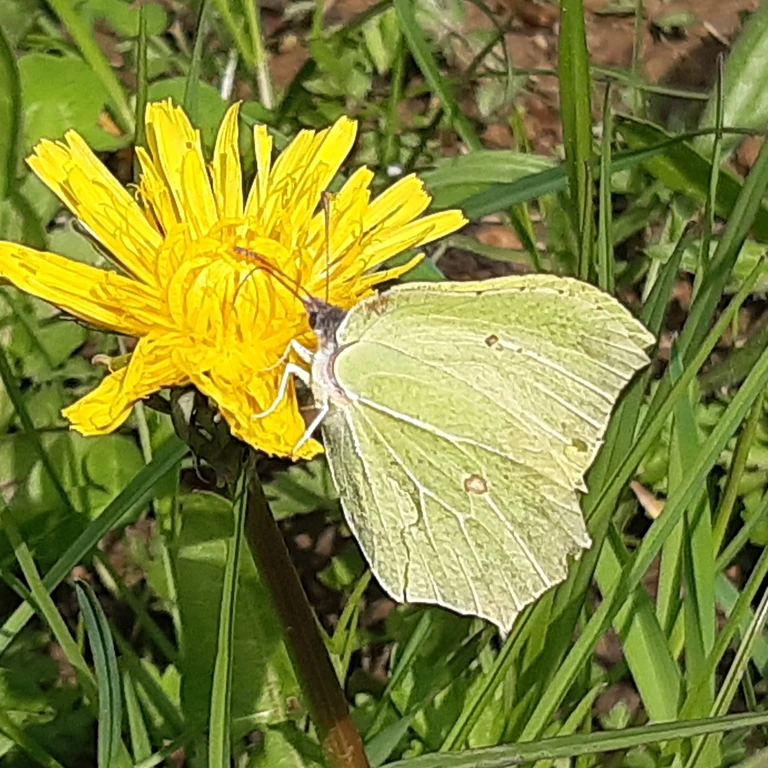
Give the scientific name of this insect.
Gonepteryx rhamni
